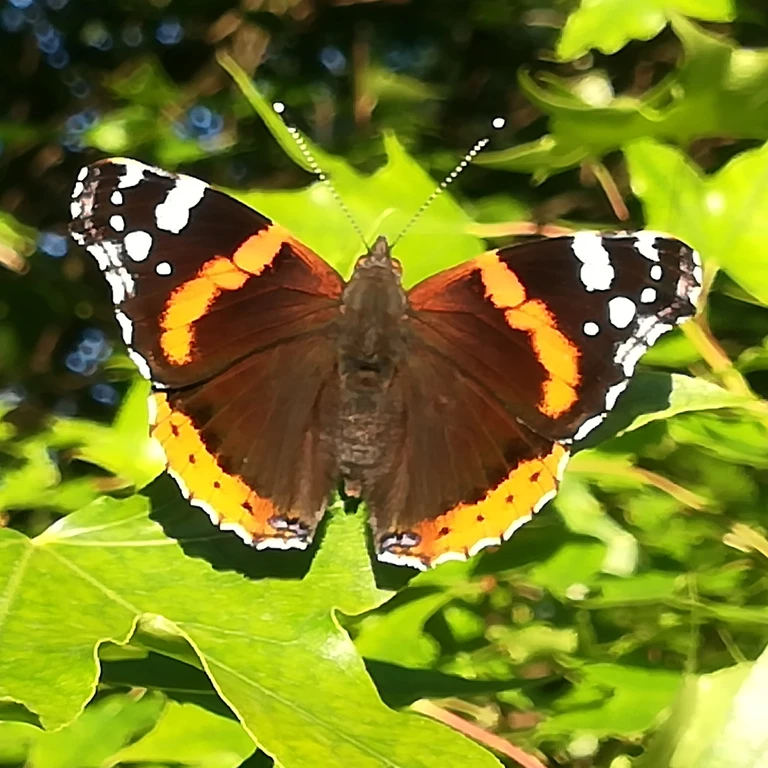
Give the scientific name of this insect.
Vanessa atalanta
